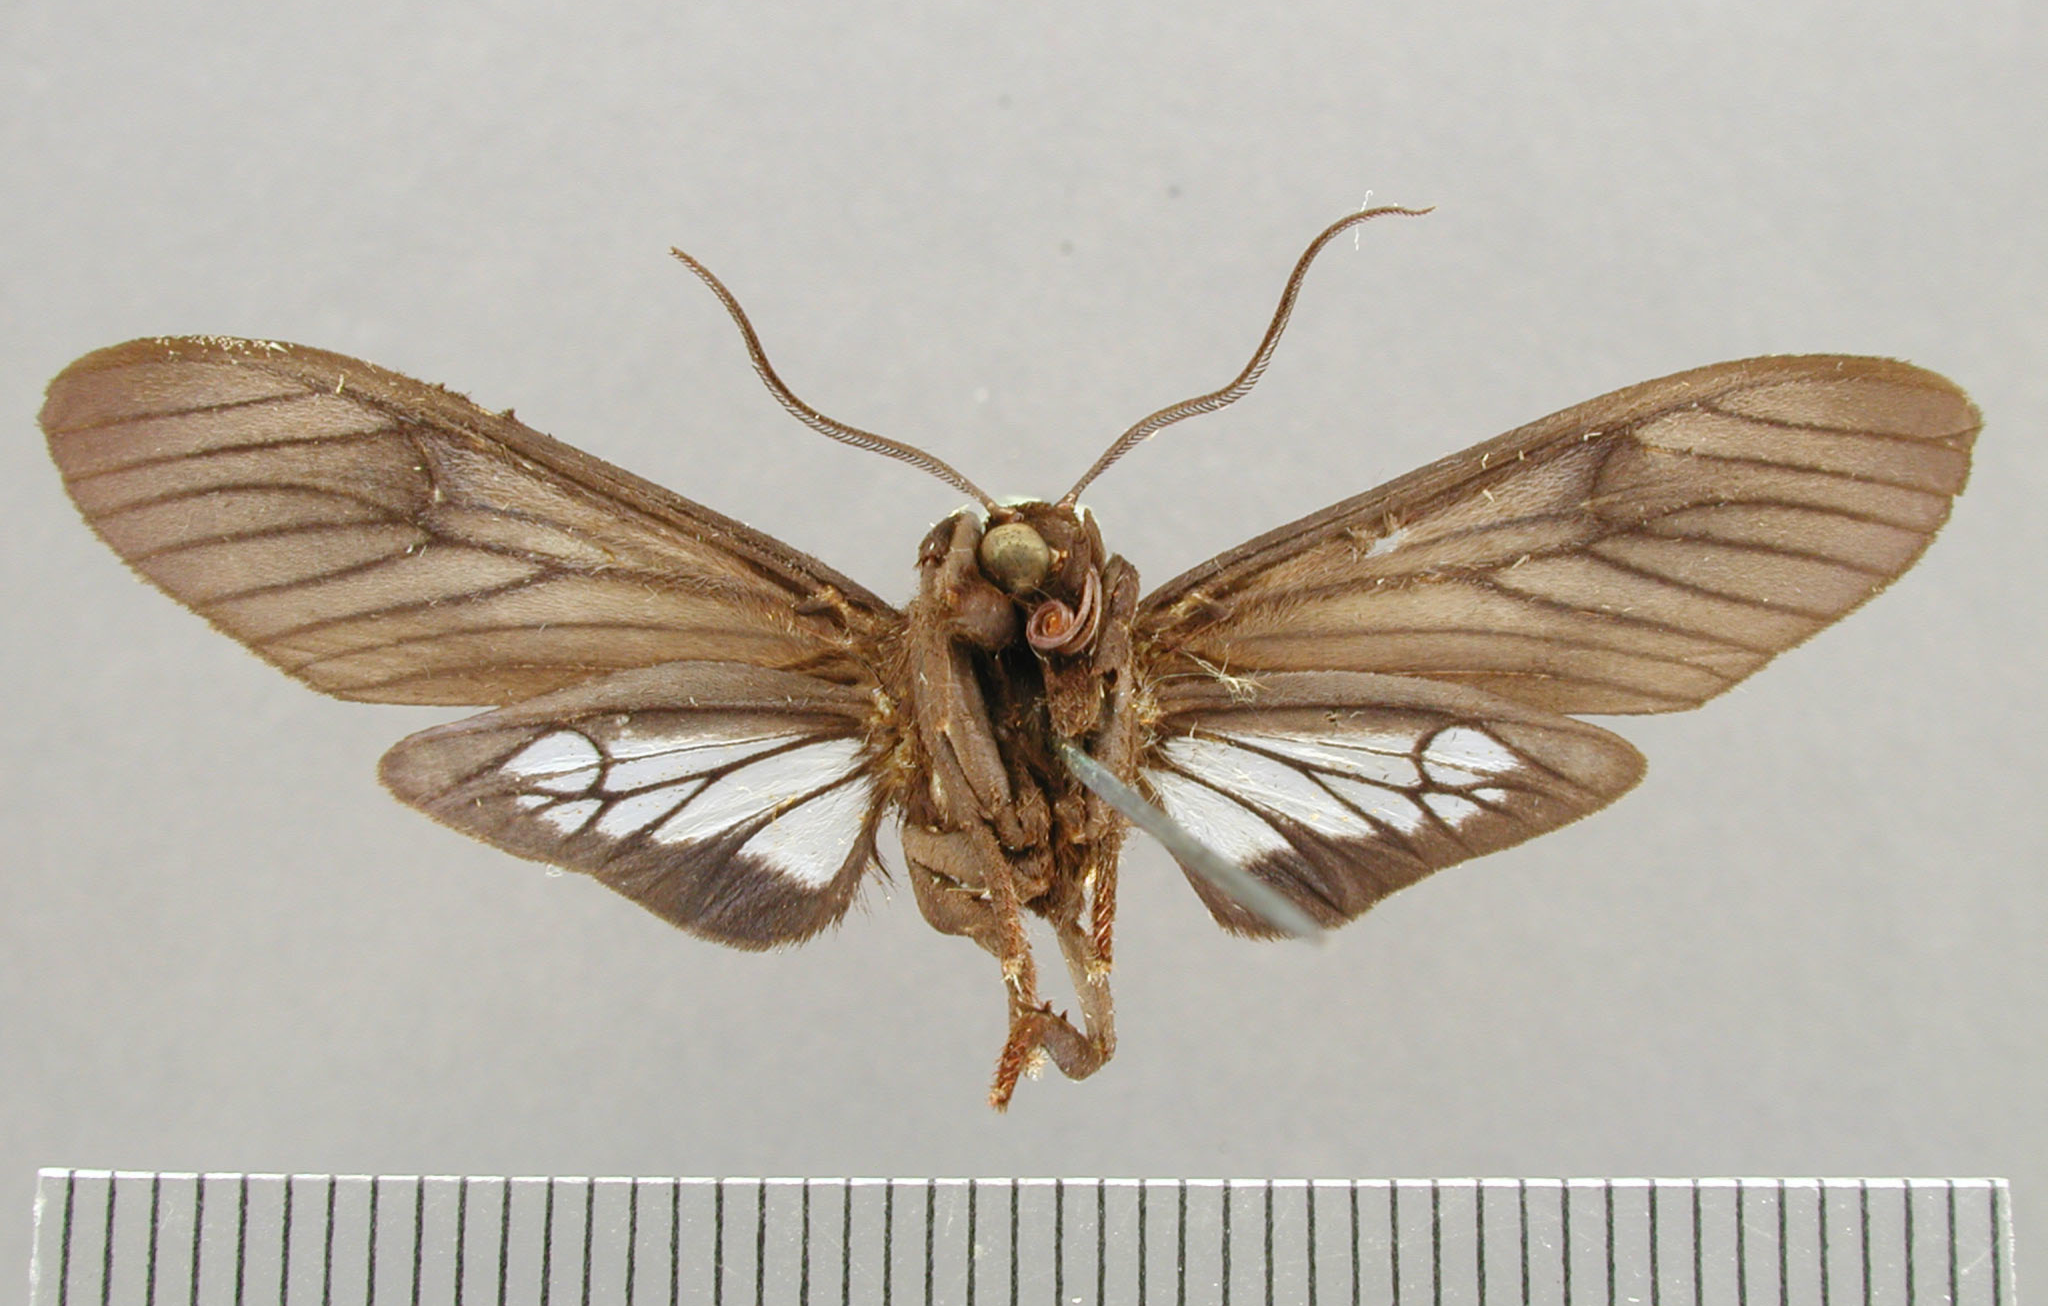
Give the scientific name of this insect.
Baritius haemorrhoides
